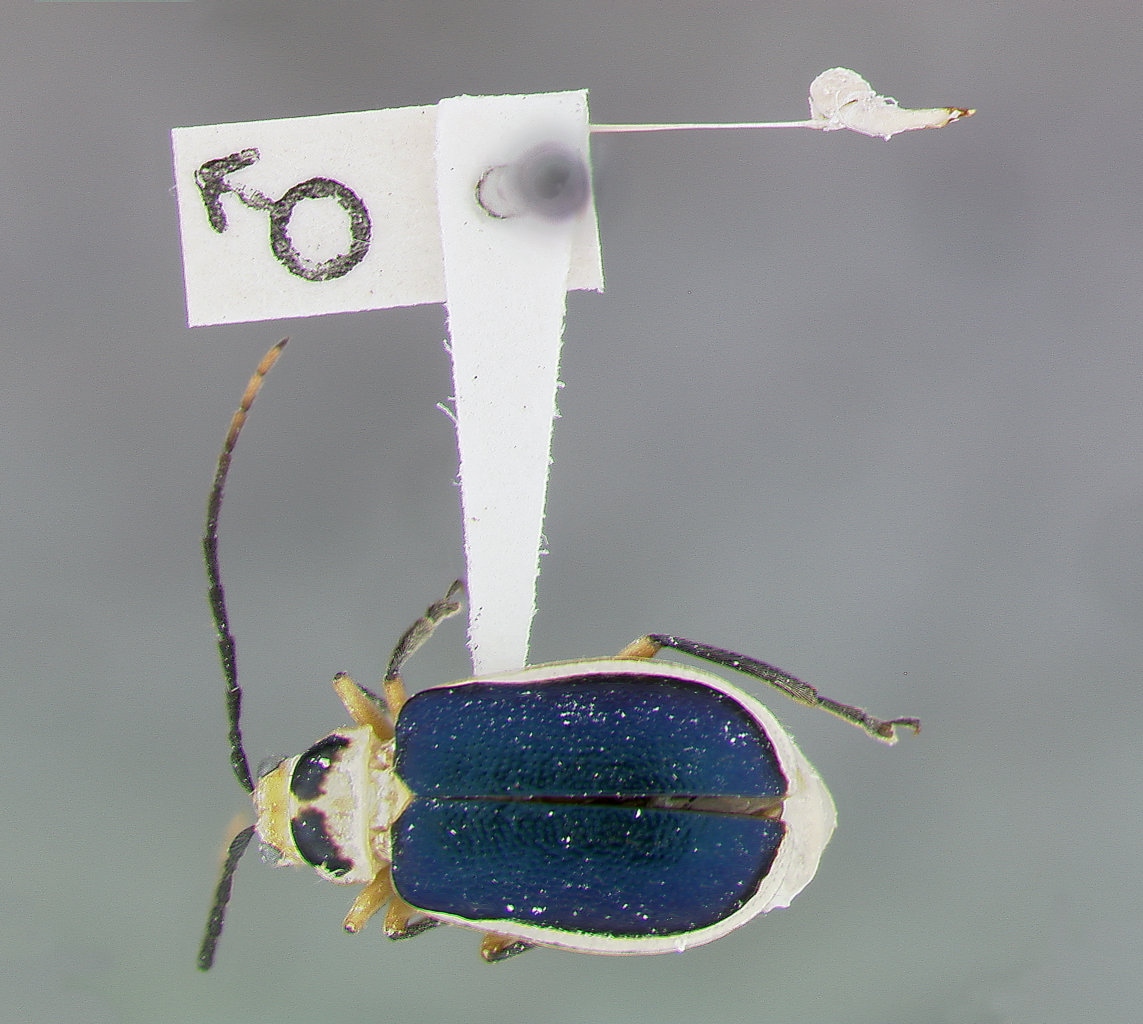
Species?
Diabrotica neoallardi
